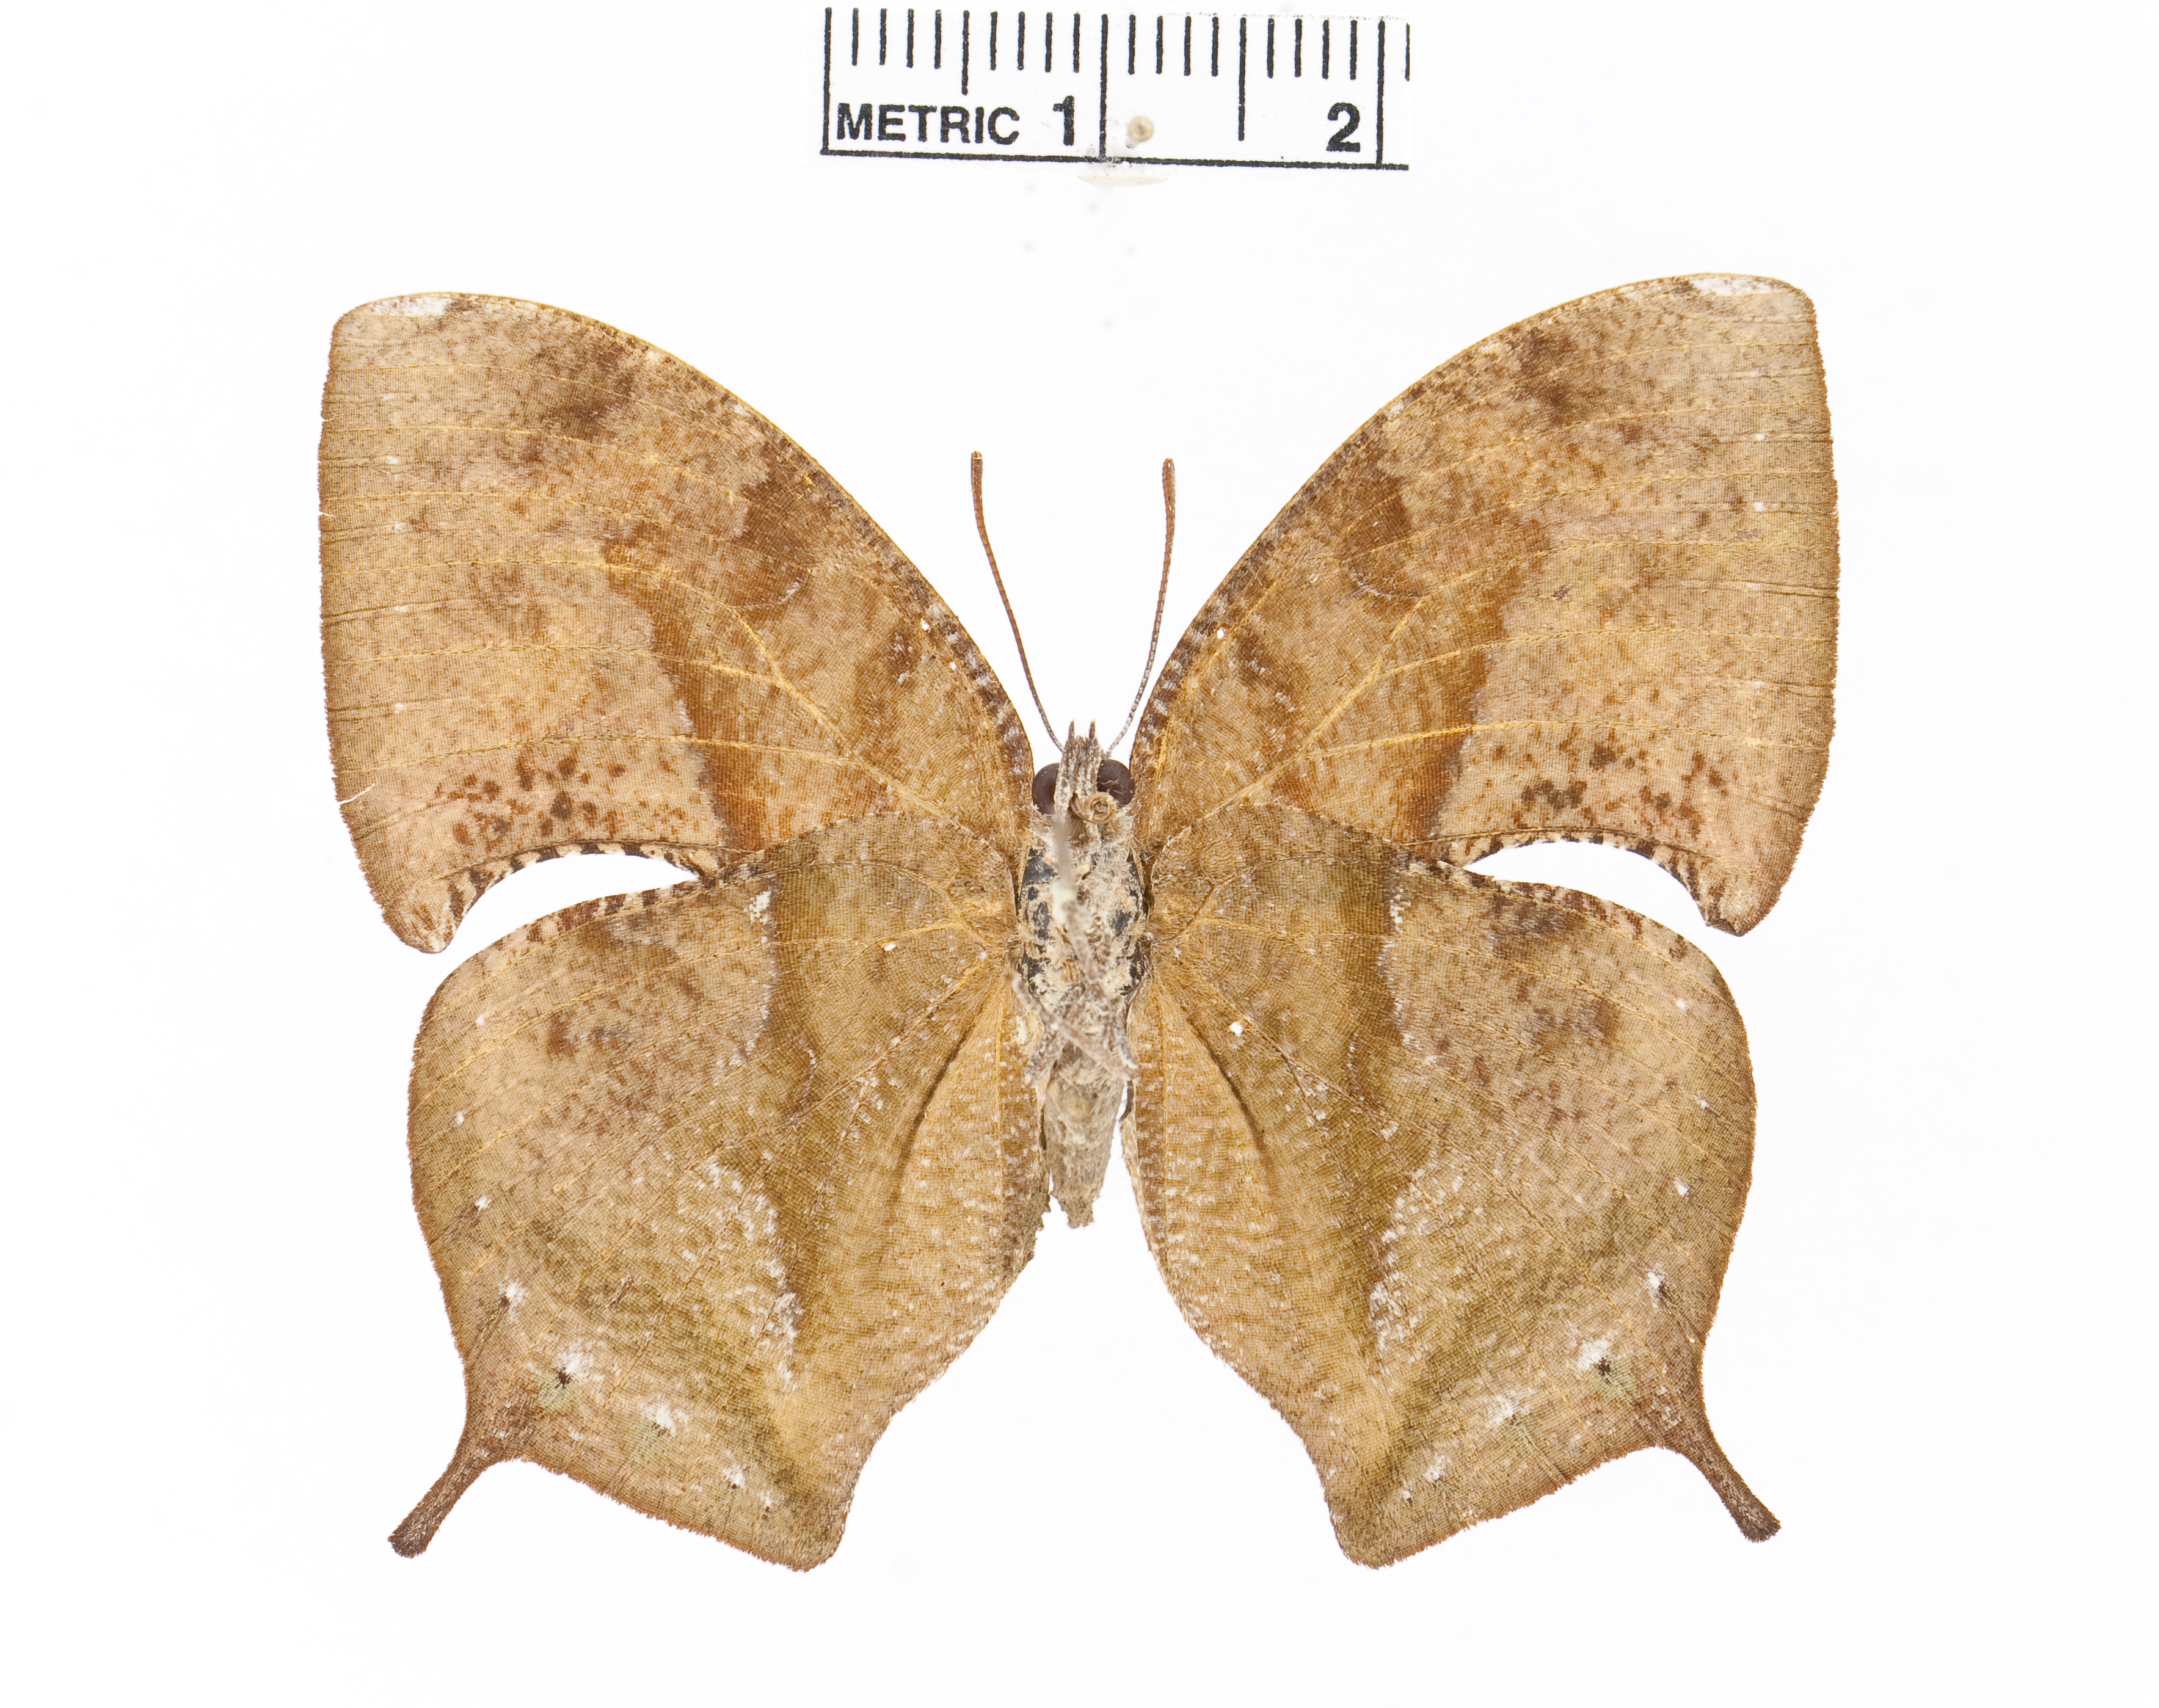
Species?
Memphis otrere
